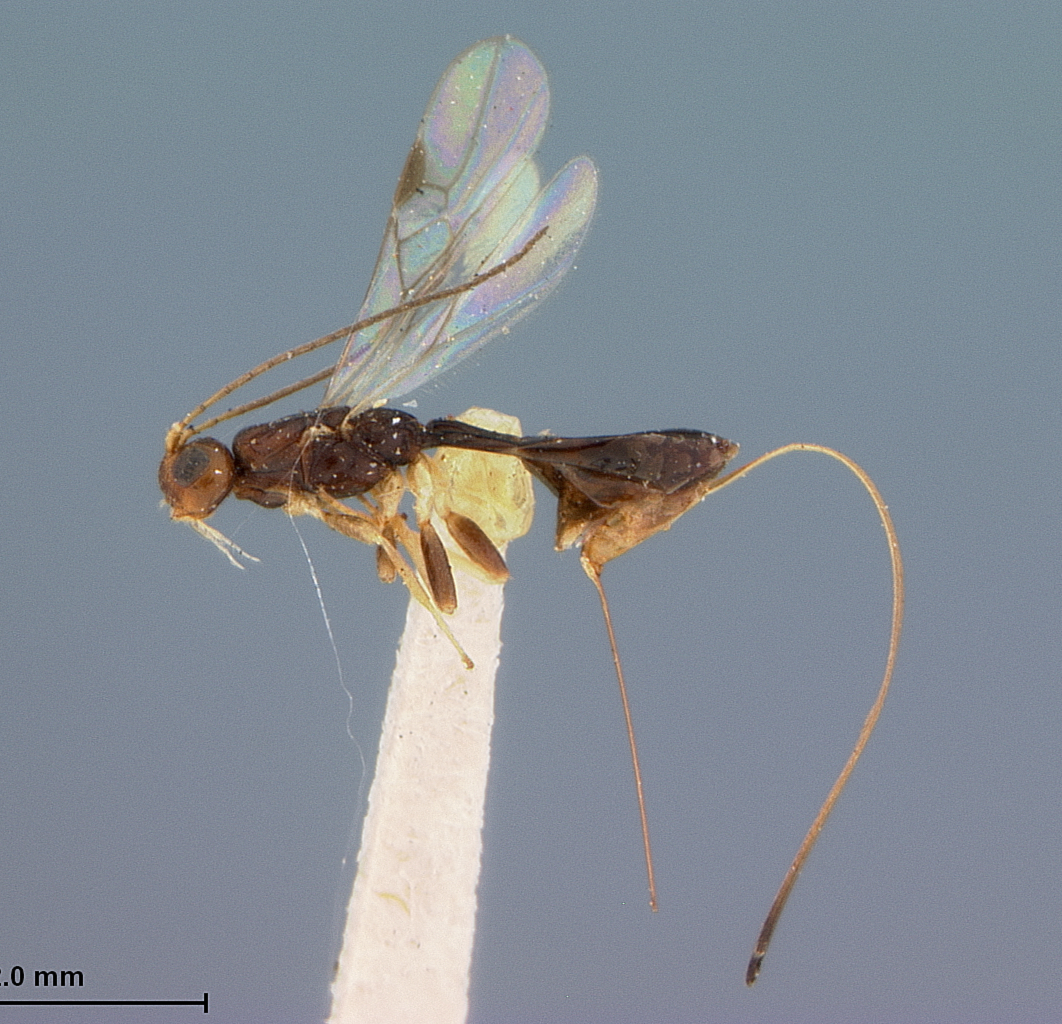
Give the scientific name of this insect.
Ecphylus texanus
